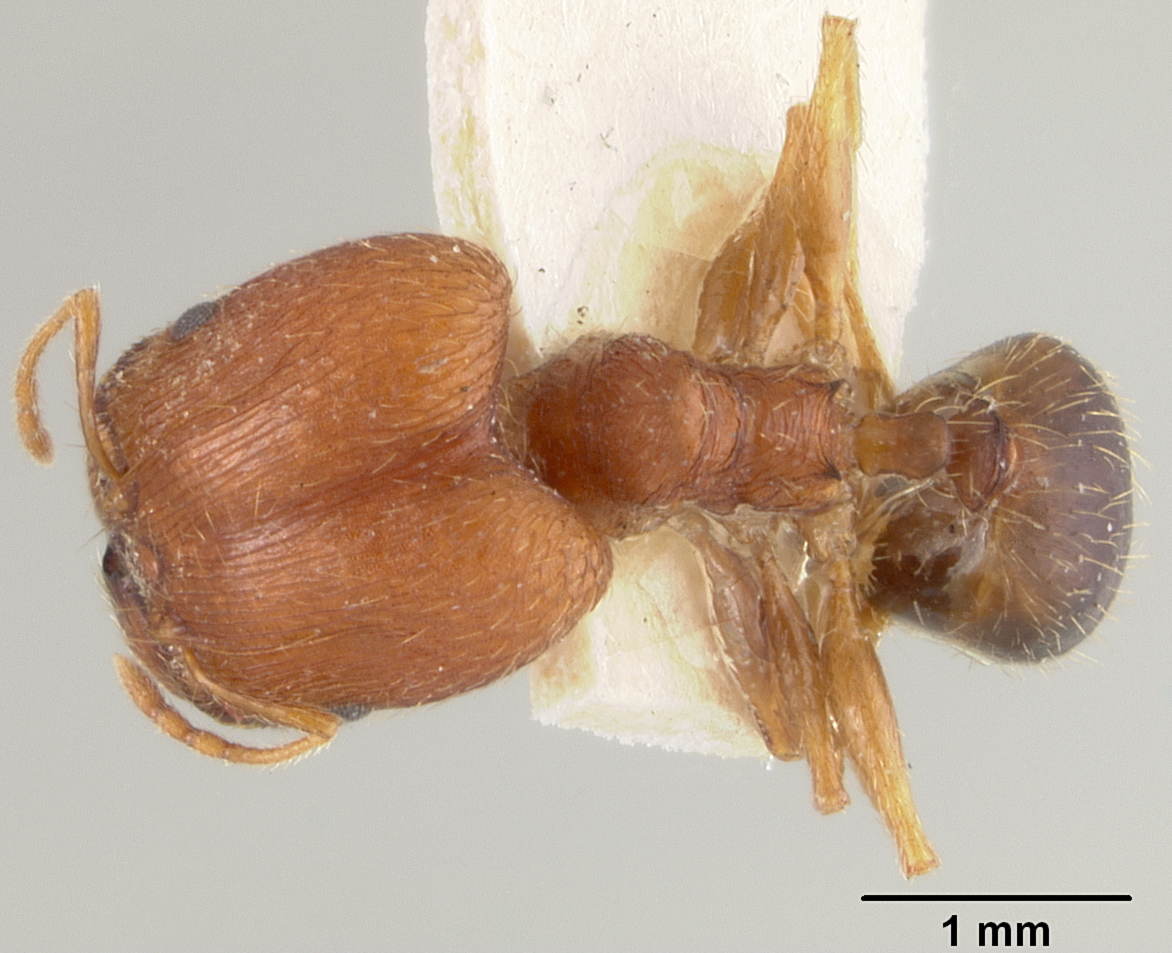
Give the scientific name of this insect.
Pheidole caffra
